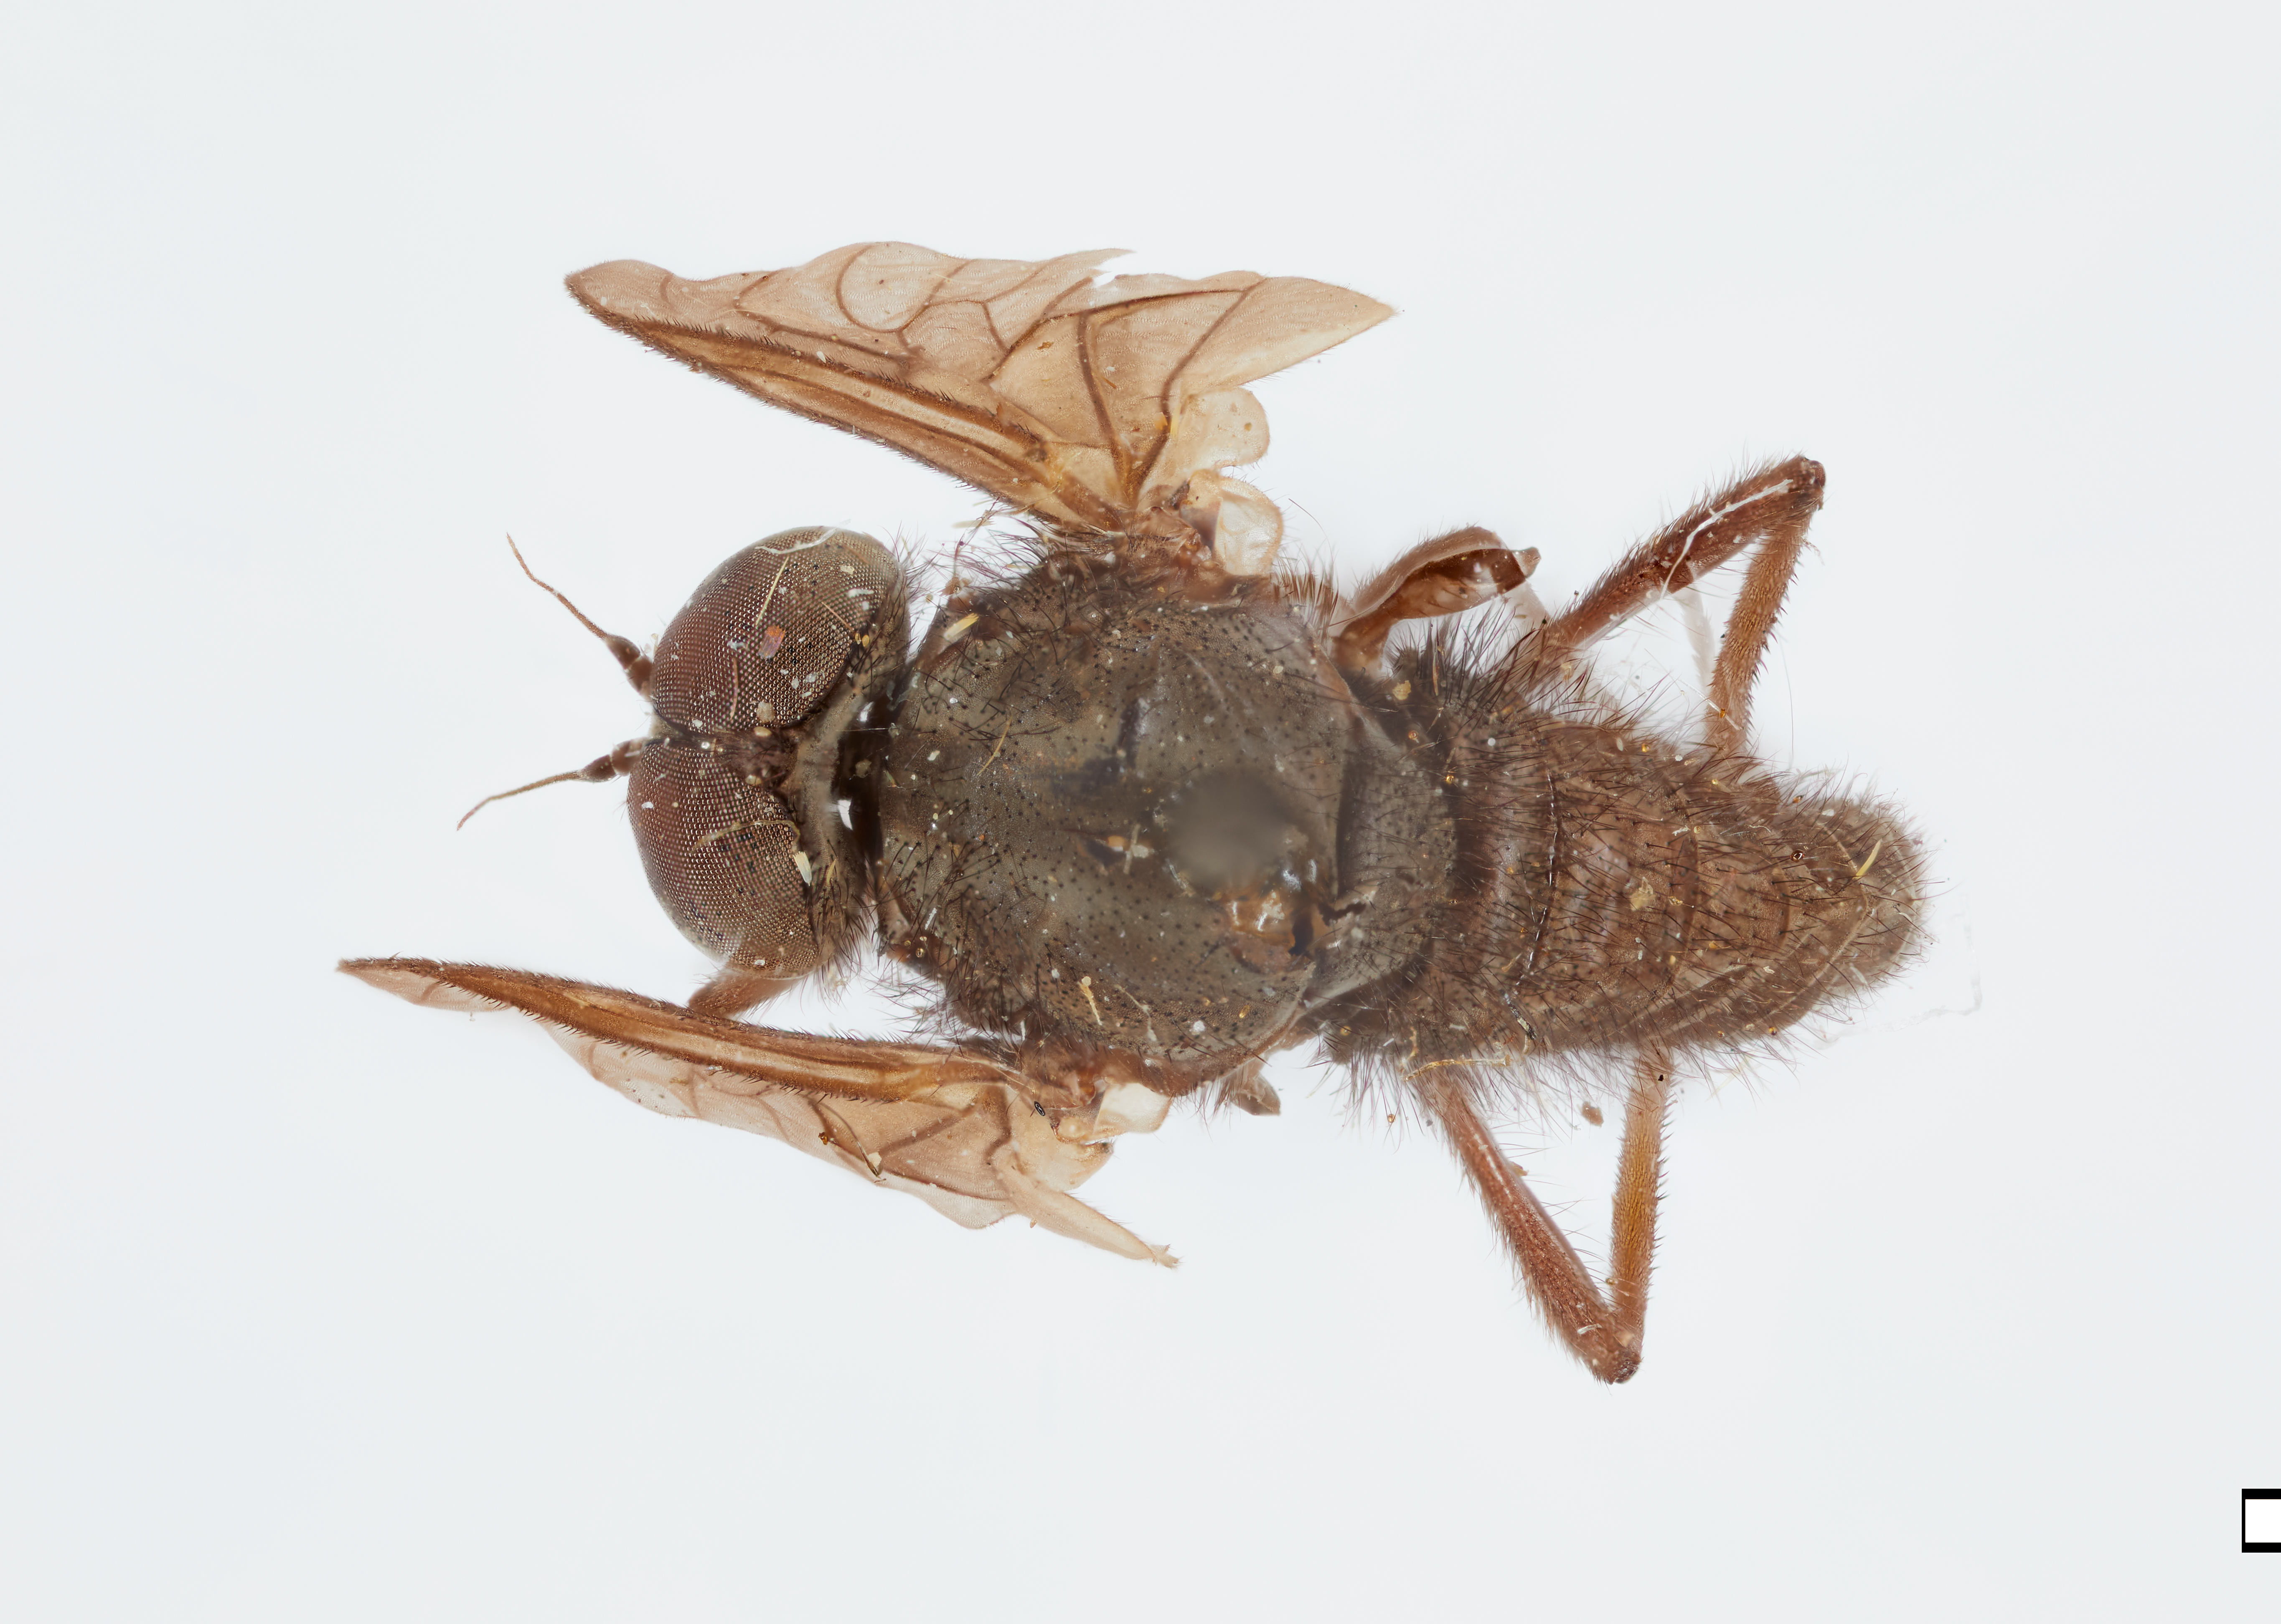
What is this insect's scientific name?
Chrysopilus alaskaensis
